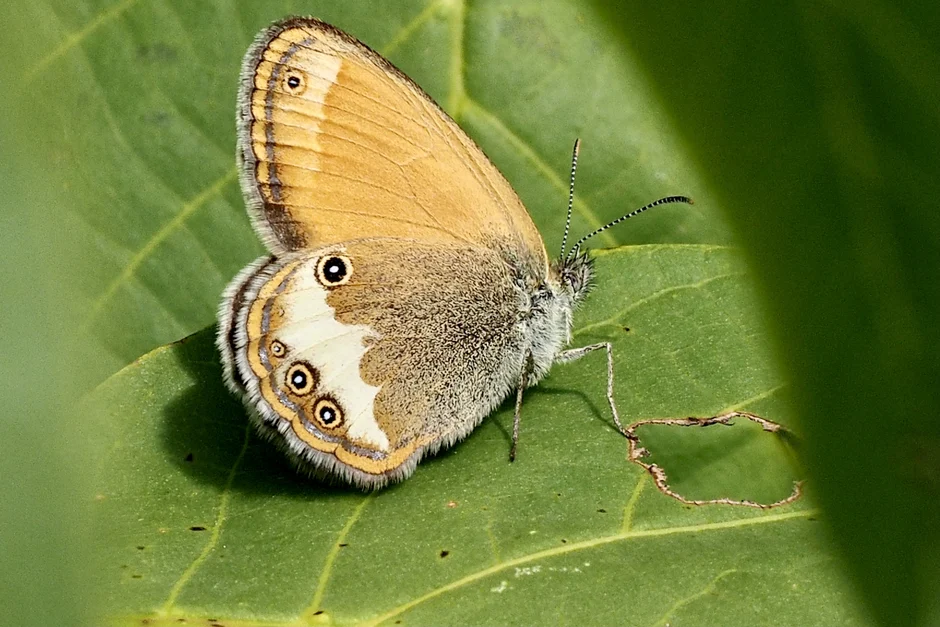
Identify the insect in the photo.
Coenonympha arcania
